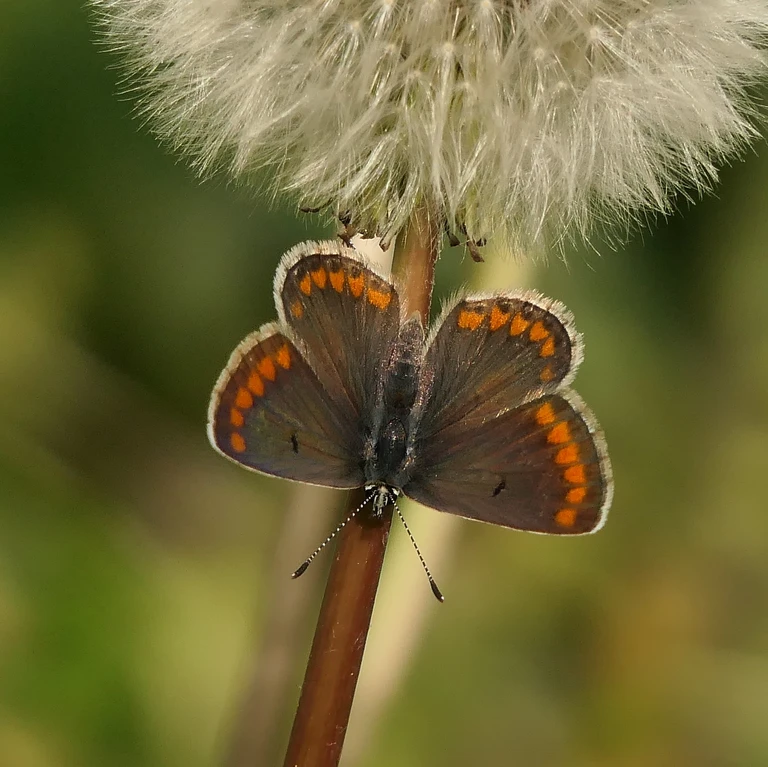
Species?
Aricia agestis/artaxerxes
